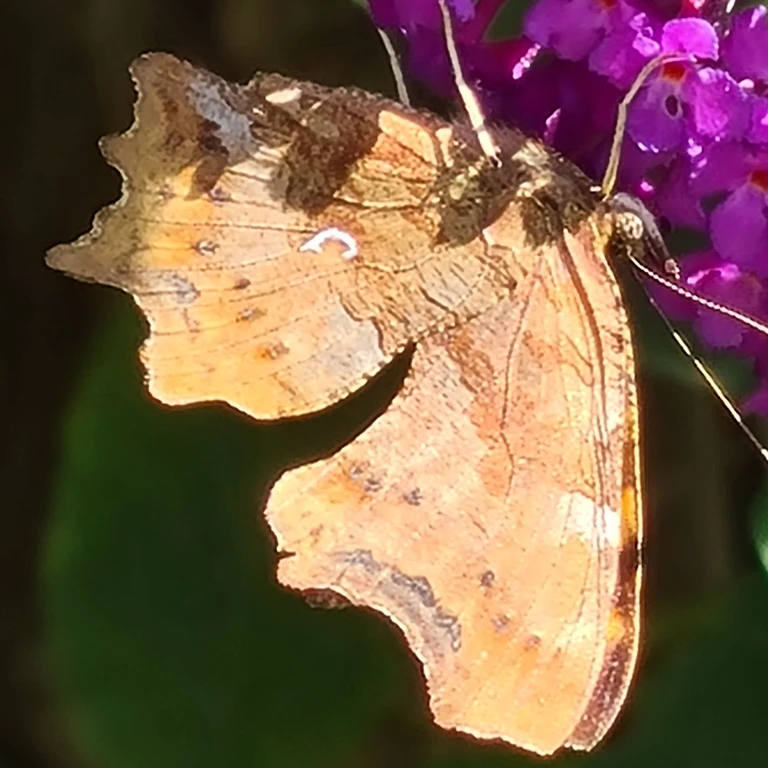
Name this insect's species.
Polygonia c-album
